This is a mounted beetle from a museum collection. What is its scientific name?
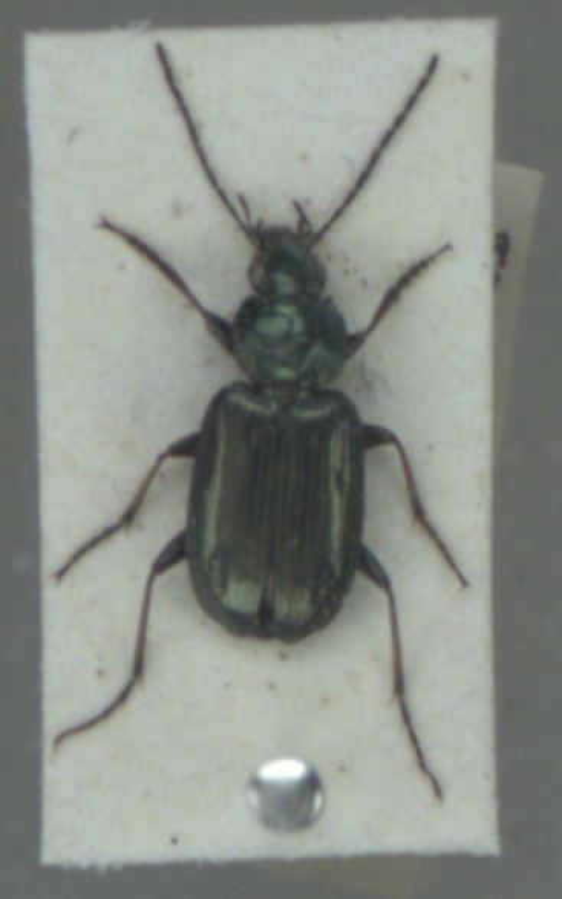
Agonum muelleri
